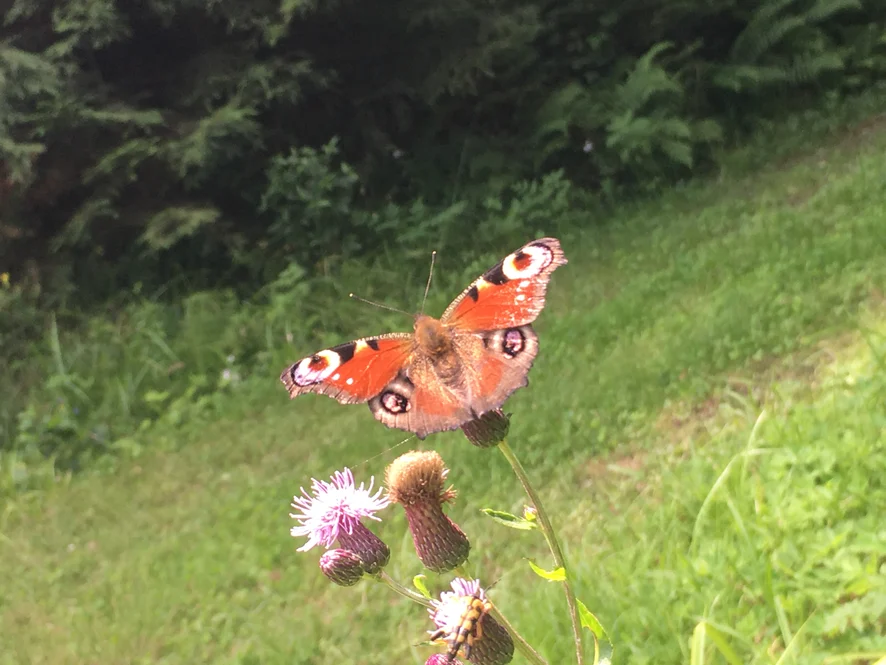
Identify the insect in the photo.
Aglais io
